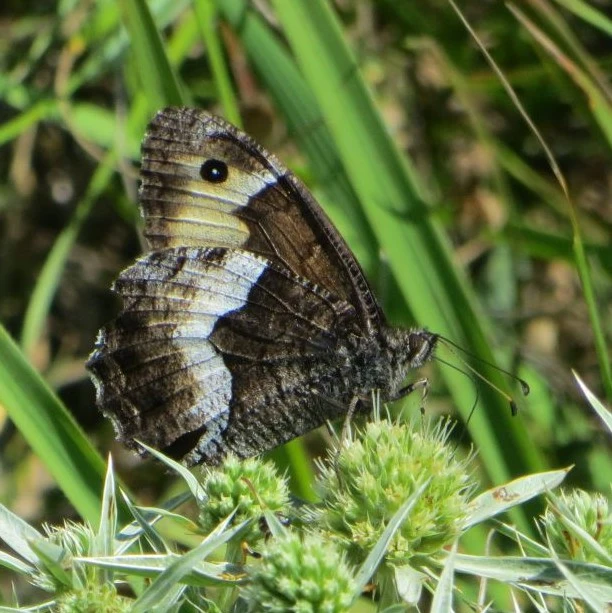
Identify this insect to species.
Hipparchia alcyone
